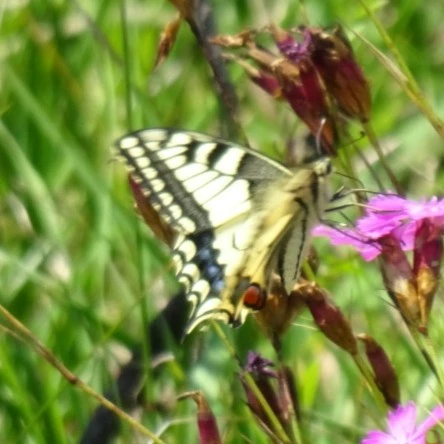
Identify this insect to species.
Papilio machaon
